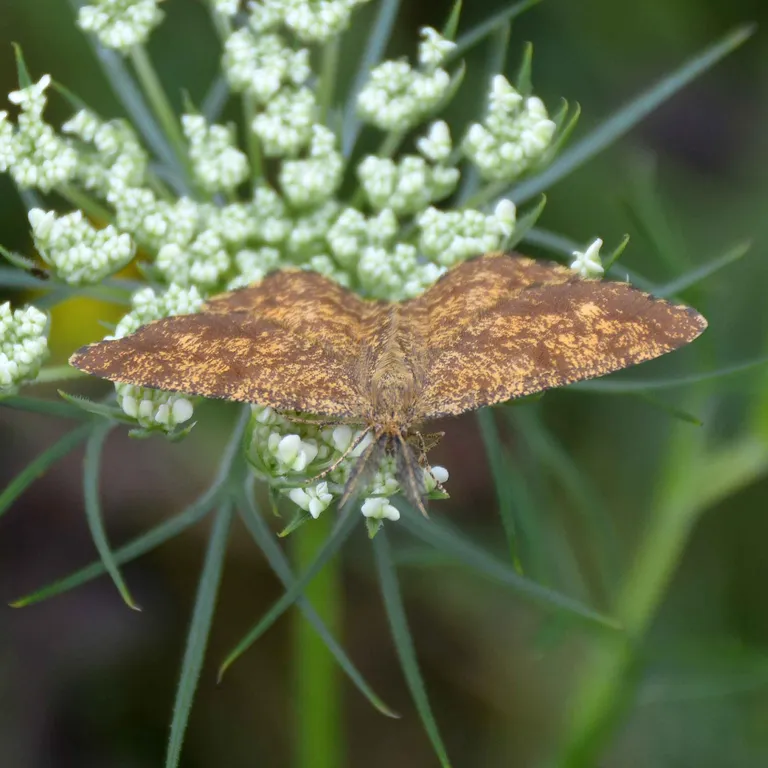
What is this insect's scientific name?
Ematurga atomaria
